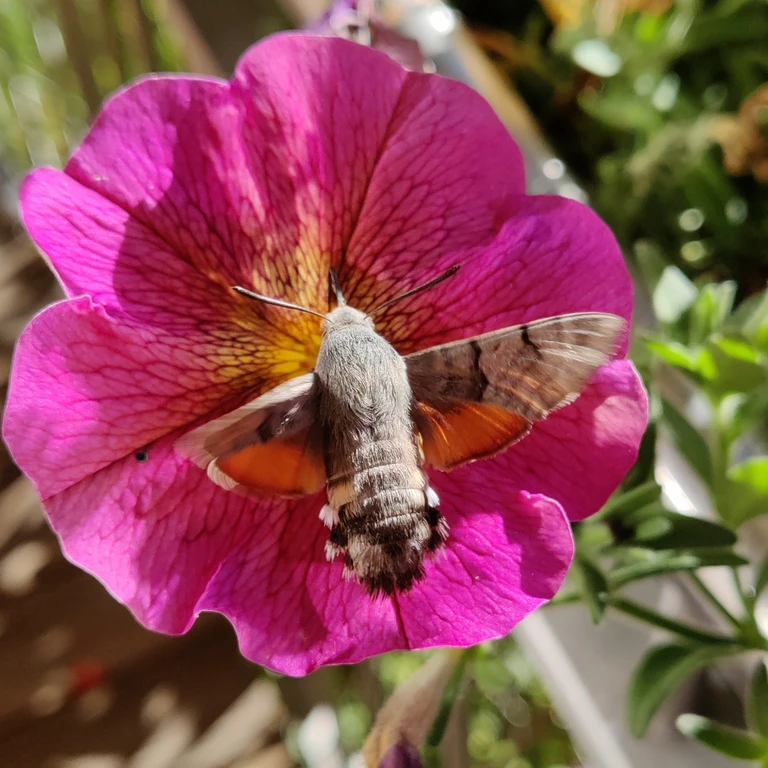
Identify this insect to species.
Macroglossum stellatarum
